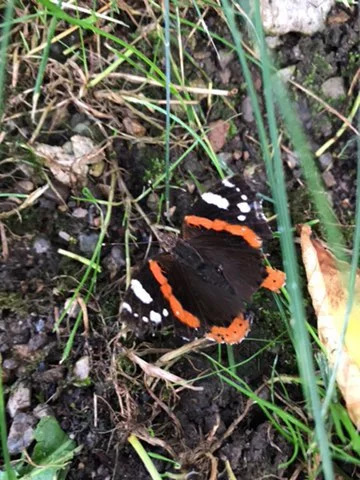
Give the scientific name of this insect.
Vanessa atalanta
